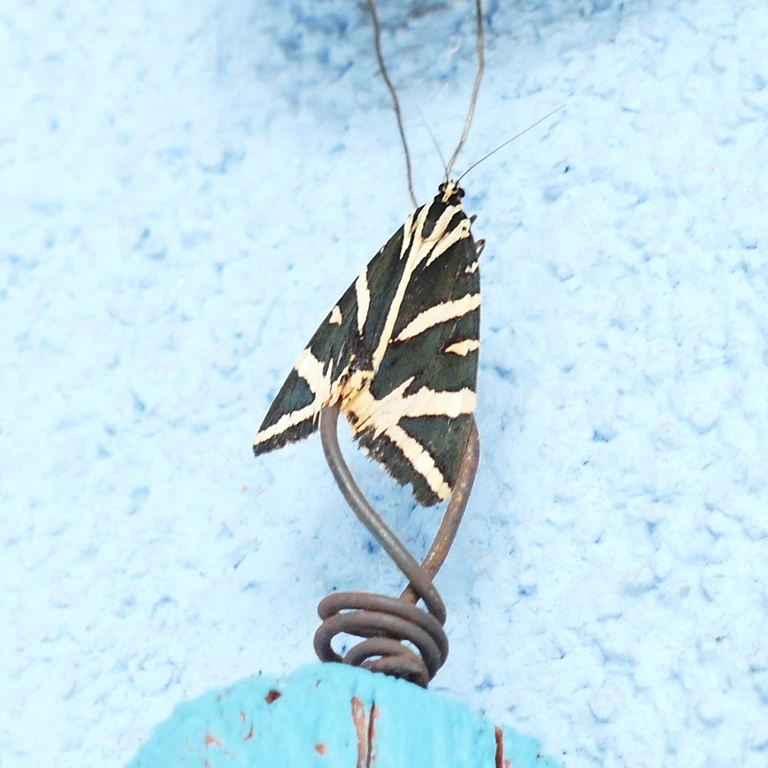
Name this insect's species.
Euplagia quadripunctaria
